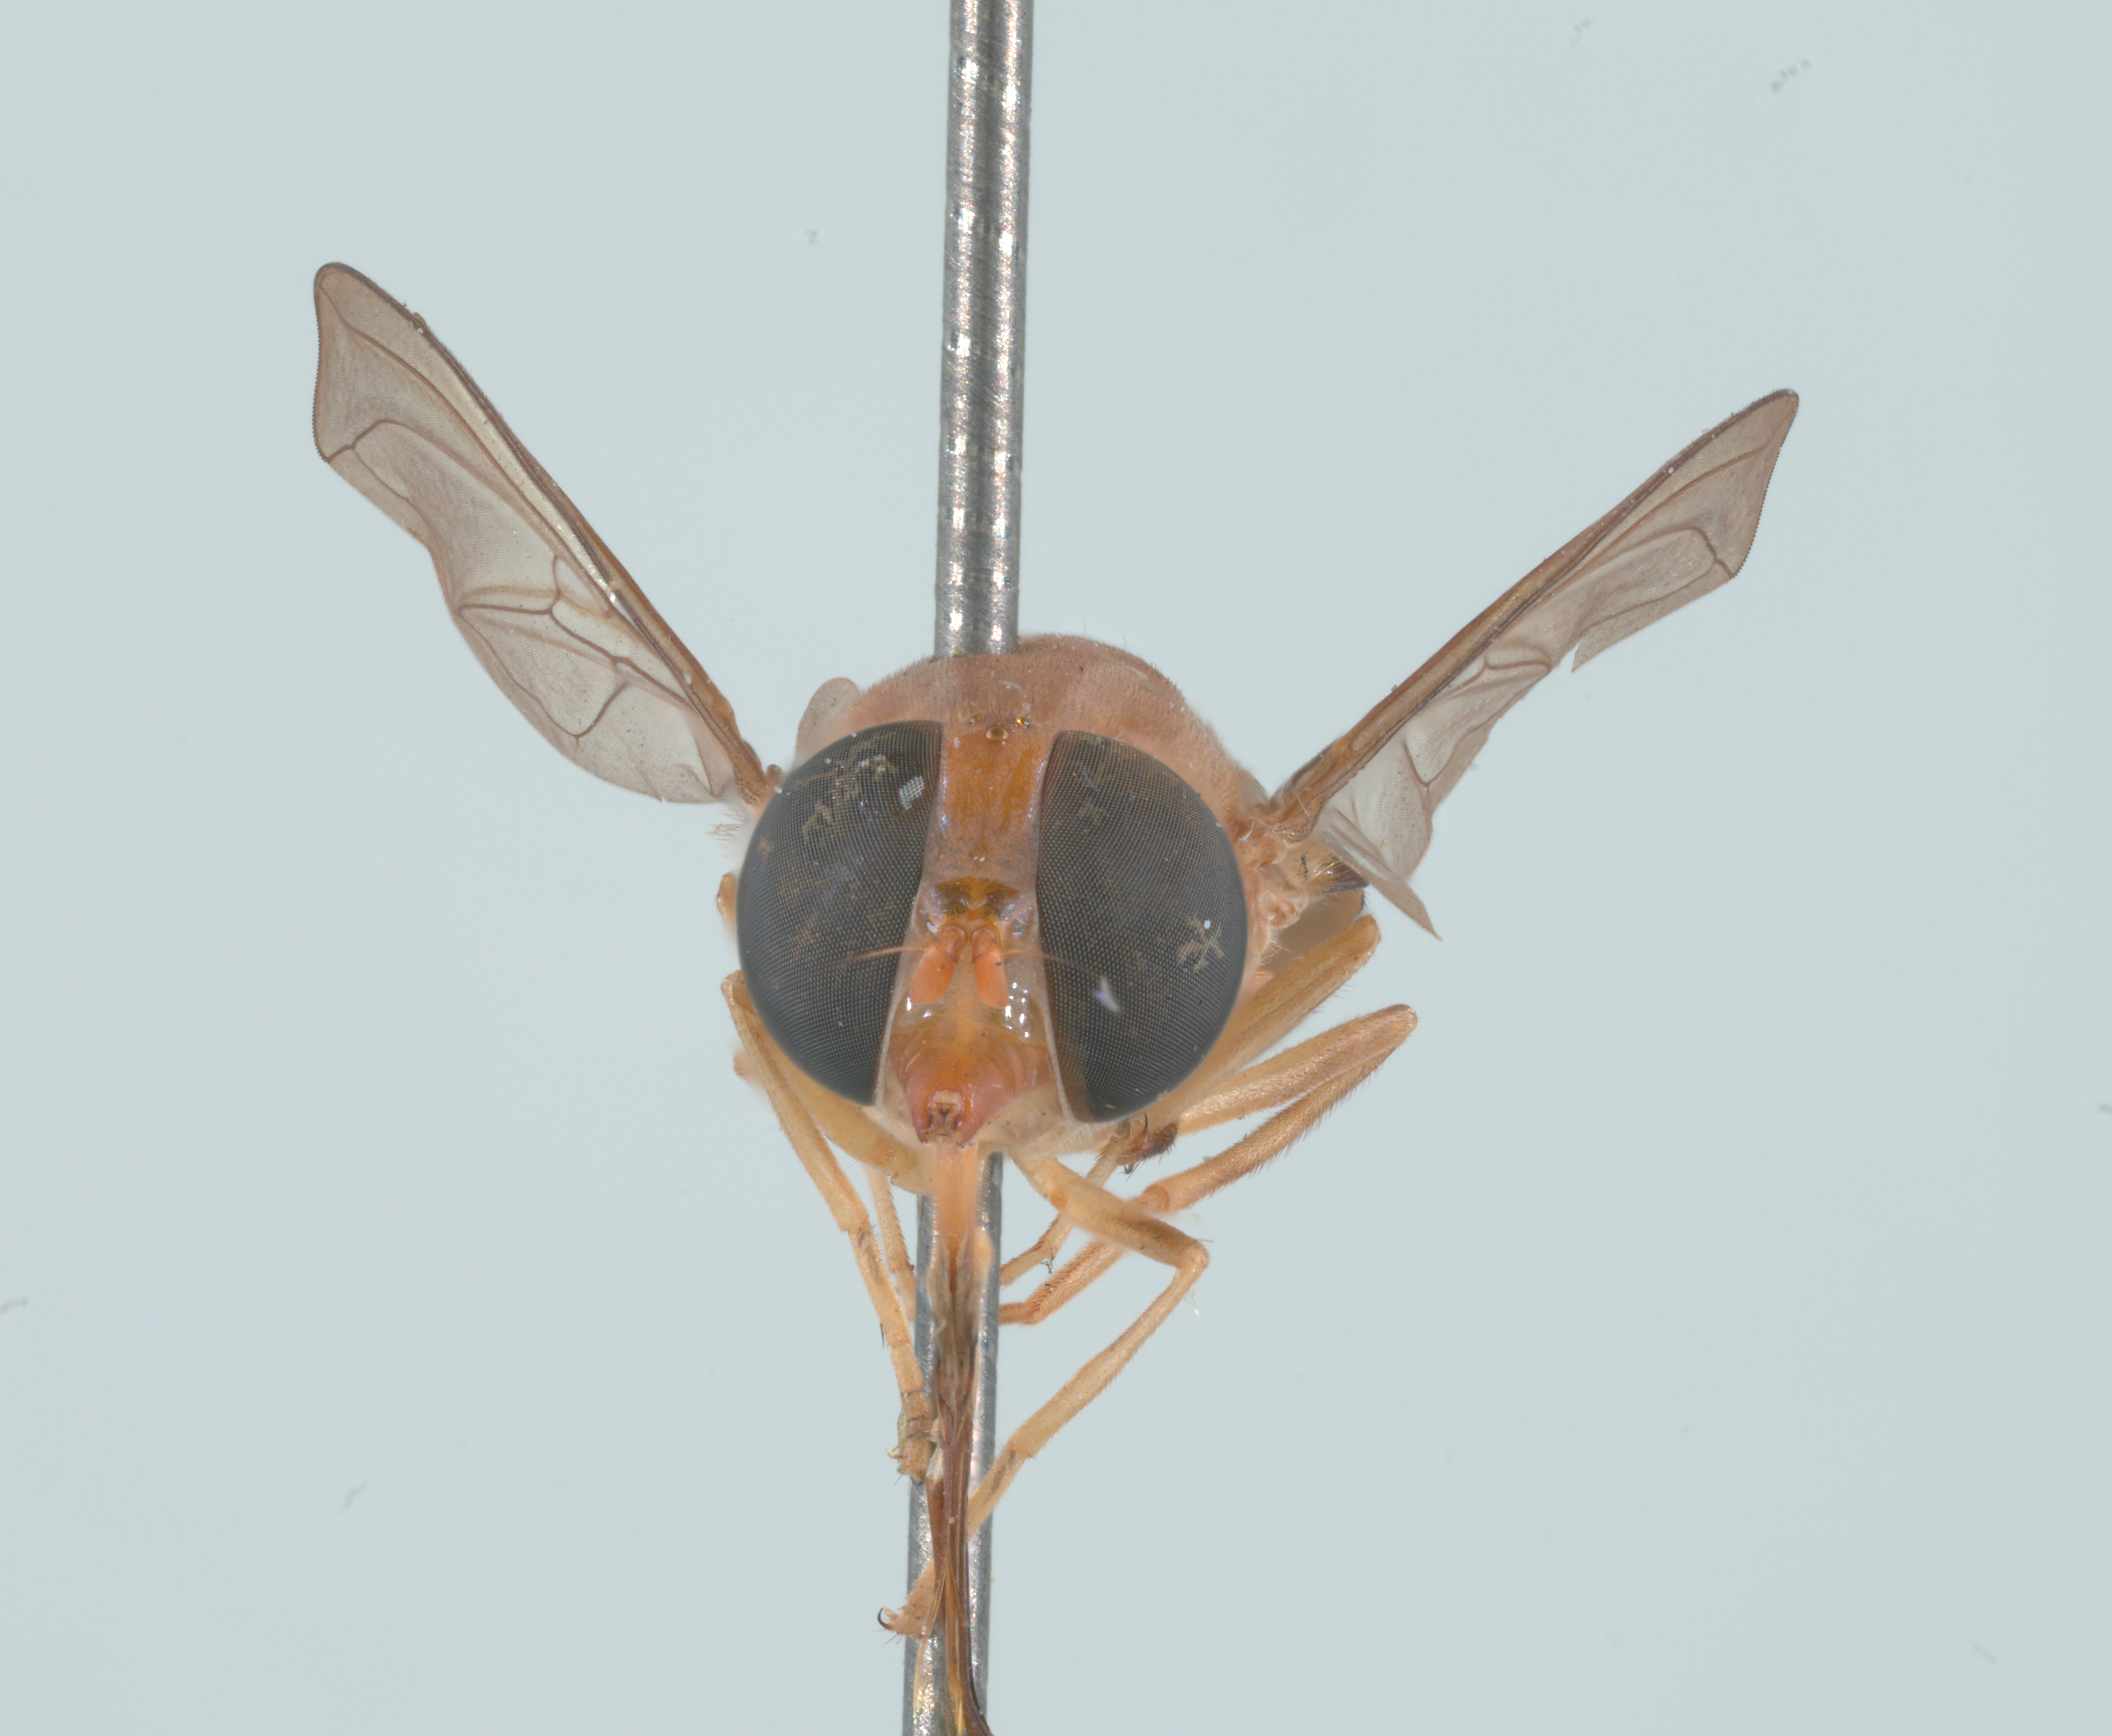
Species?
Rhingia lutea
